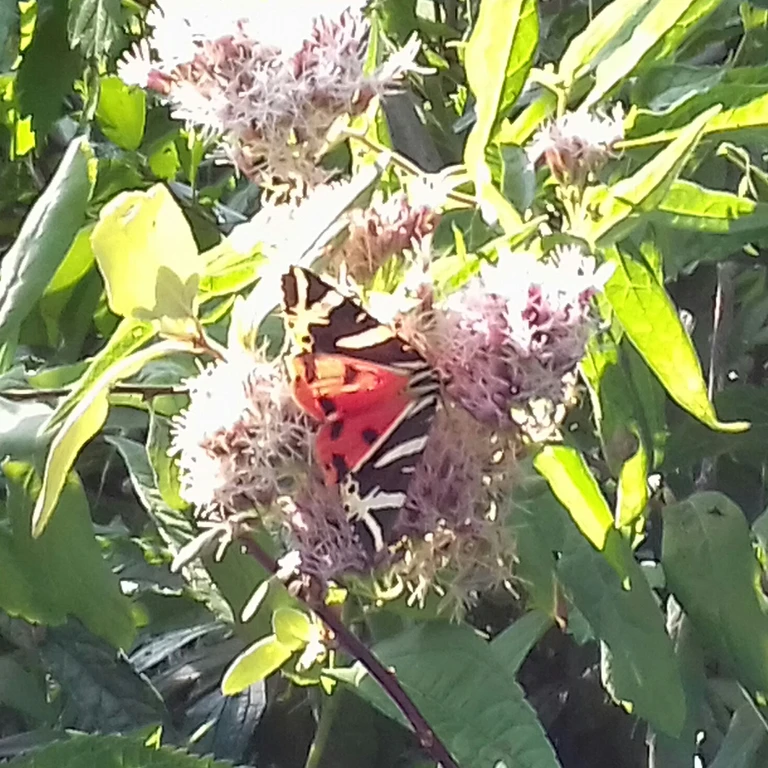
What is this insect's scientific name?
Euplagia quadripunctaria
